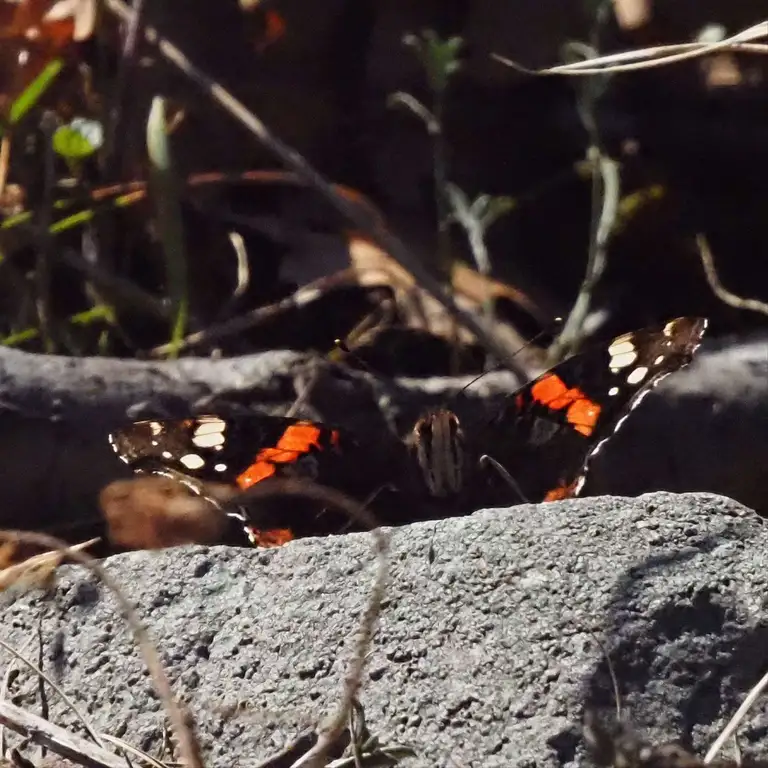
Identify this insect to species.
Vanessa atalanta
